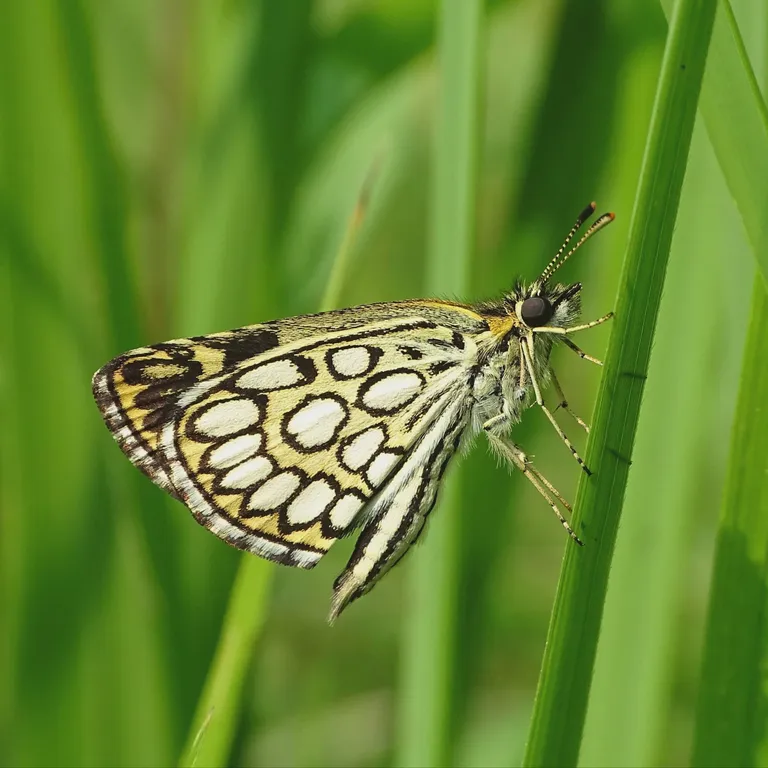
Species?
Heteropterus morpheus
